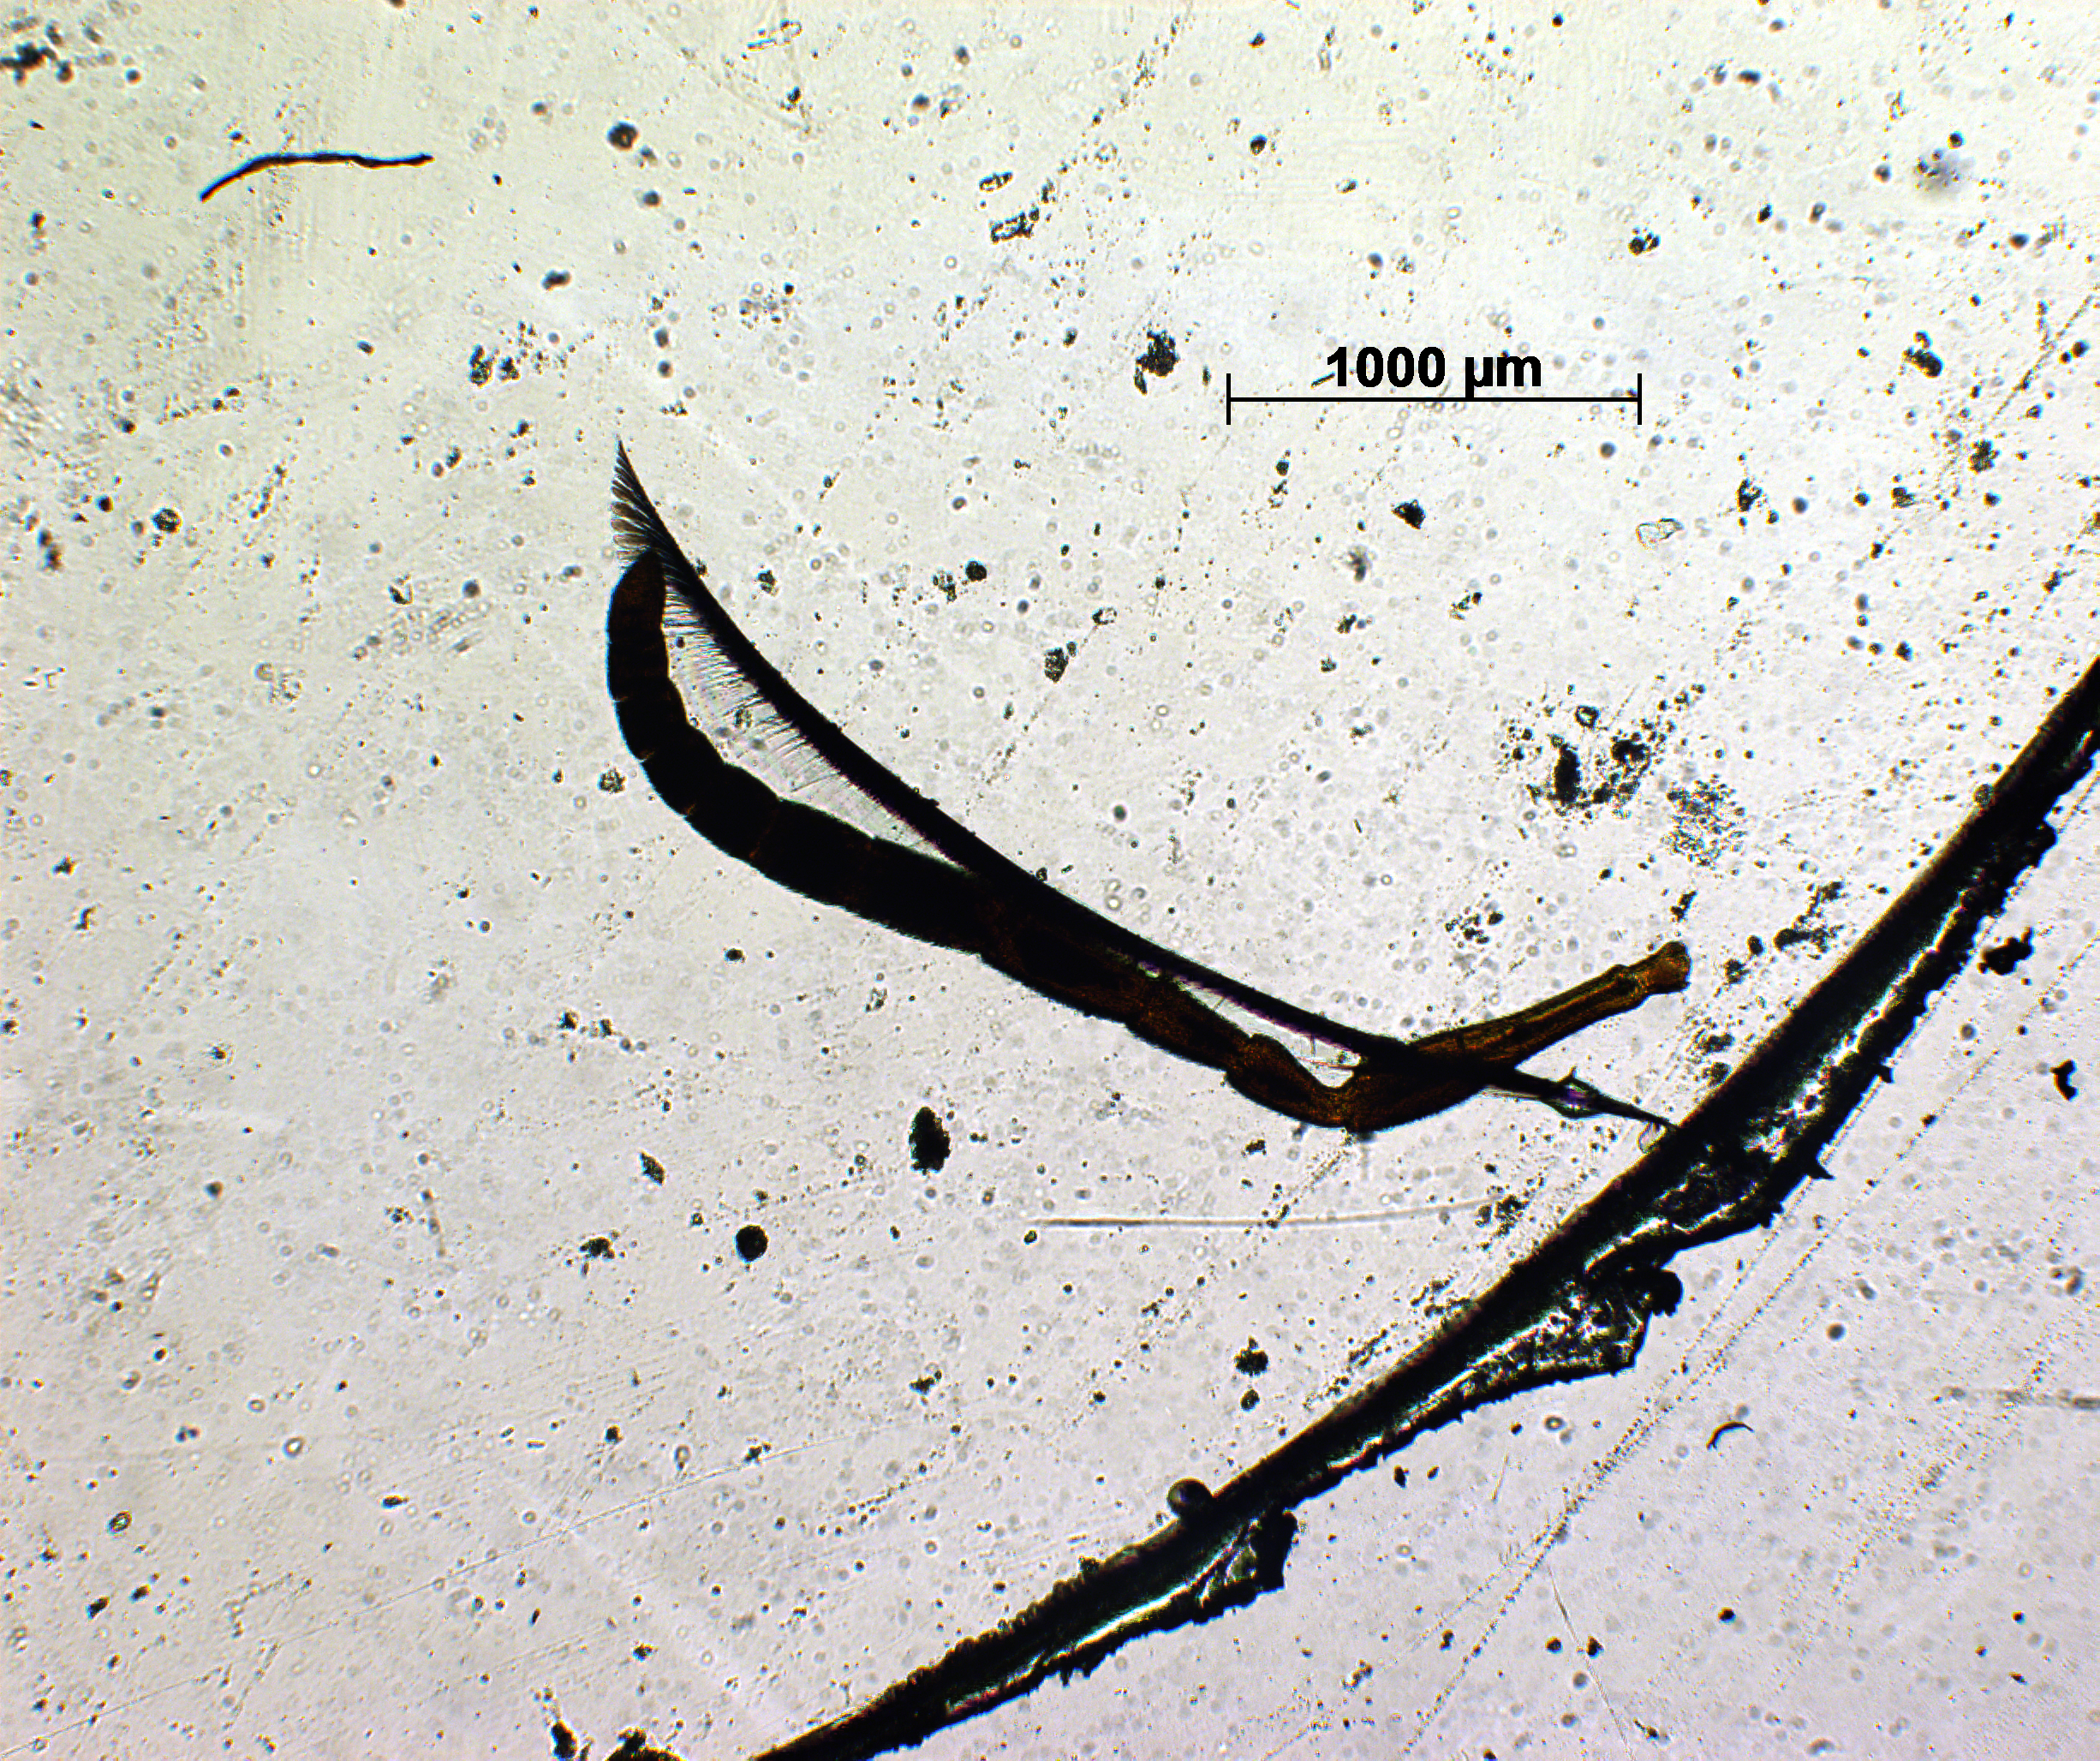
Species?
Lycisca ahoma
